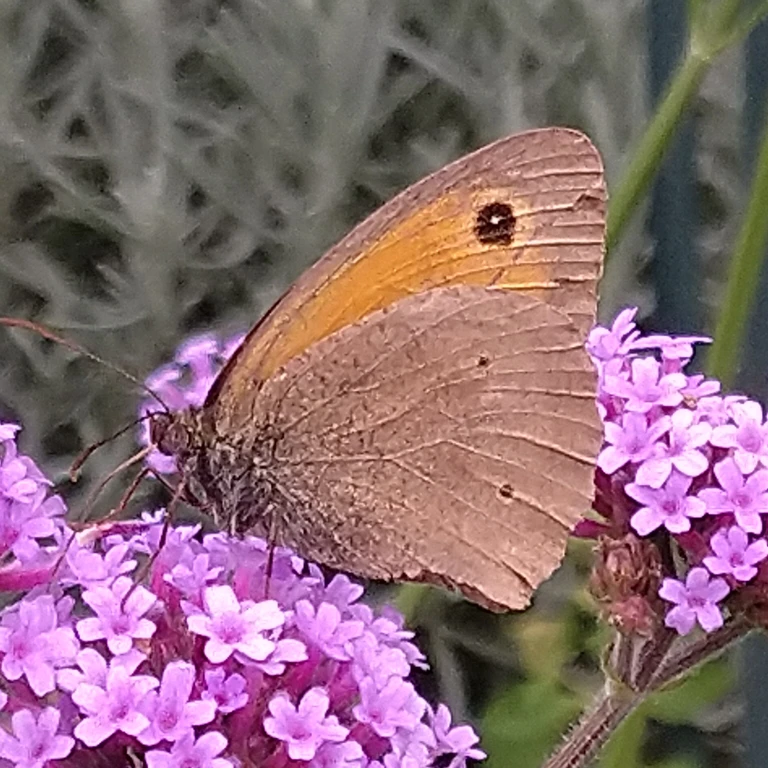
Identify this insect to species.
Maniola jurtina
